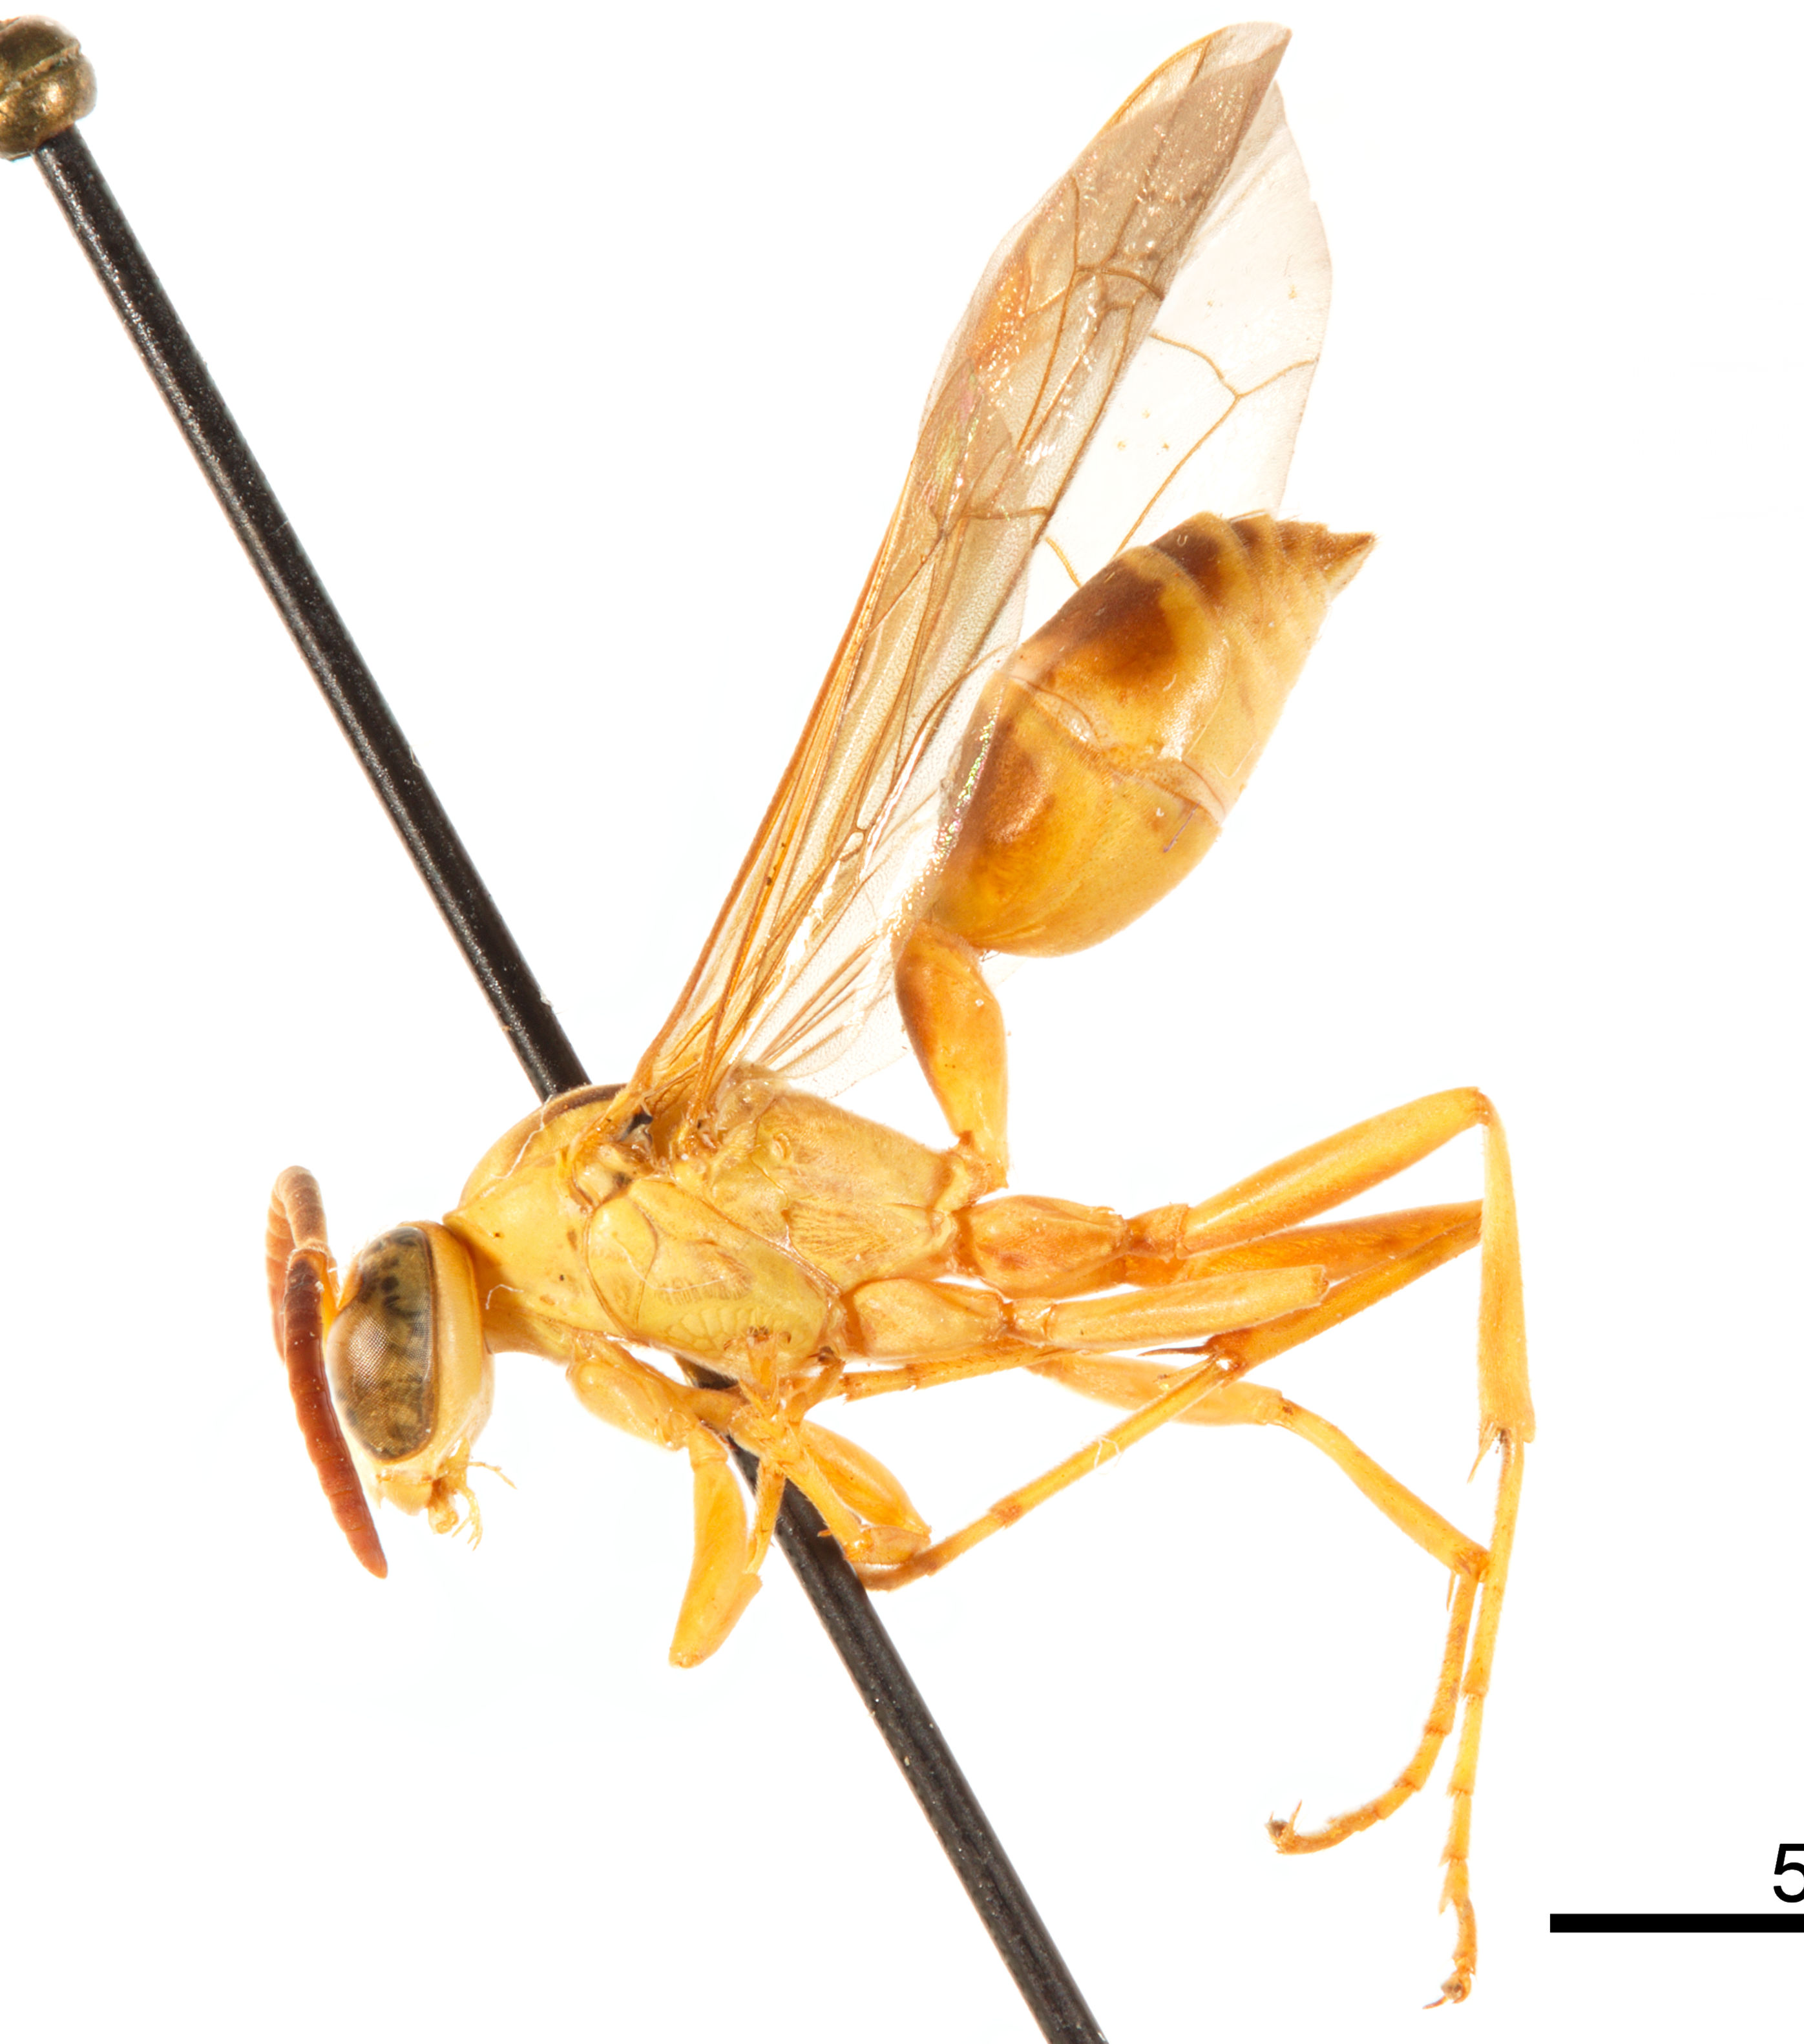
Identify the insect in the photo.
Agelaia myrmecophila
